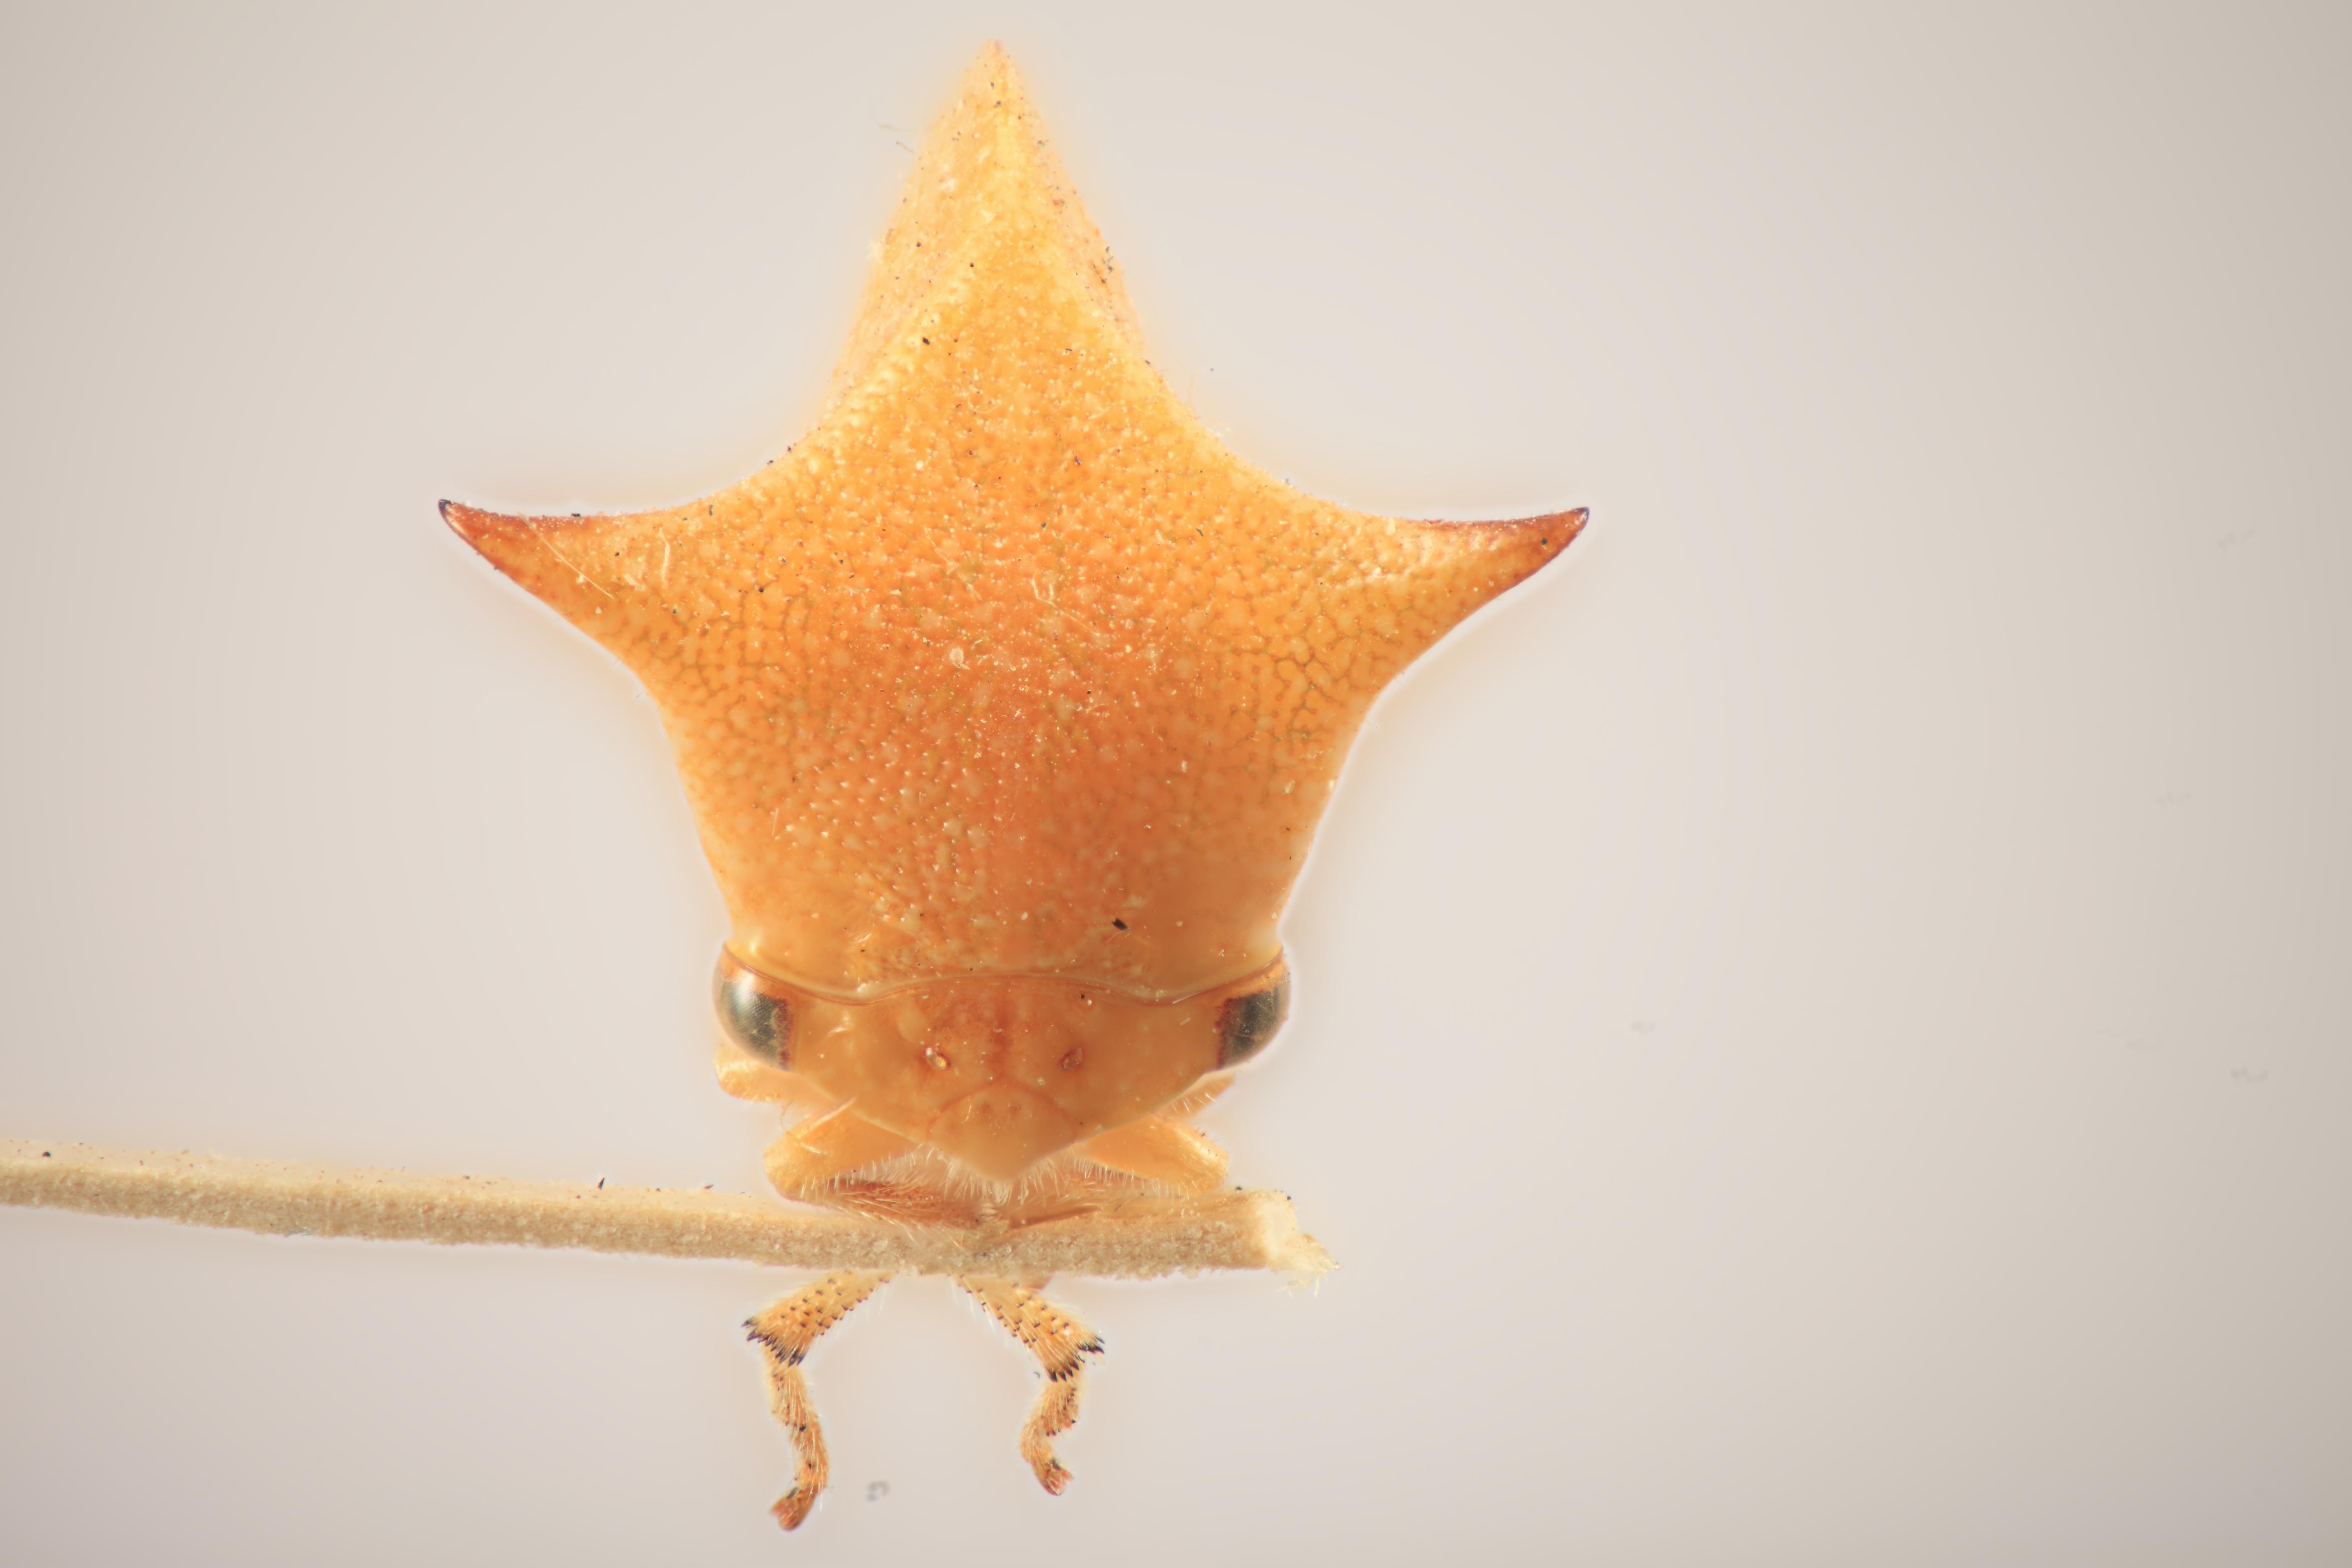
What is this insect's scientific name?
Ceresa ancora
